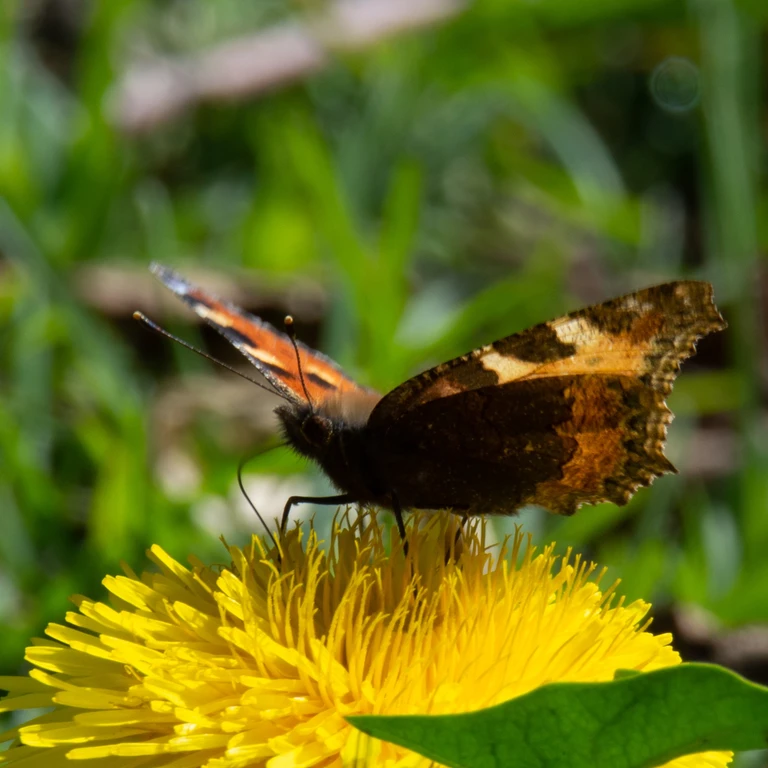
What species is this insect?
Aglais urticae
